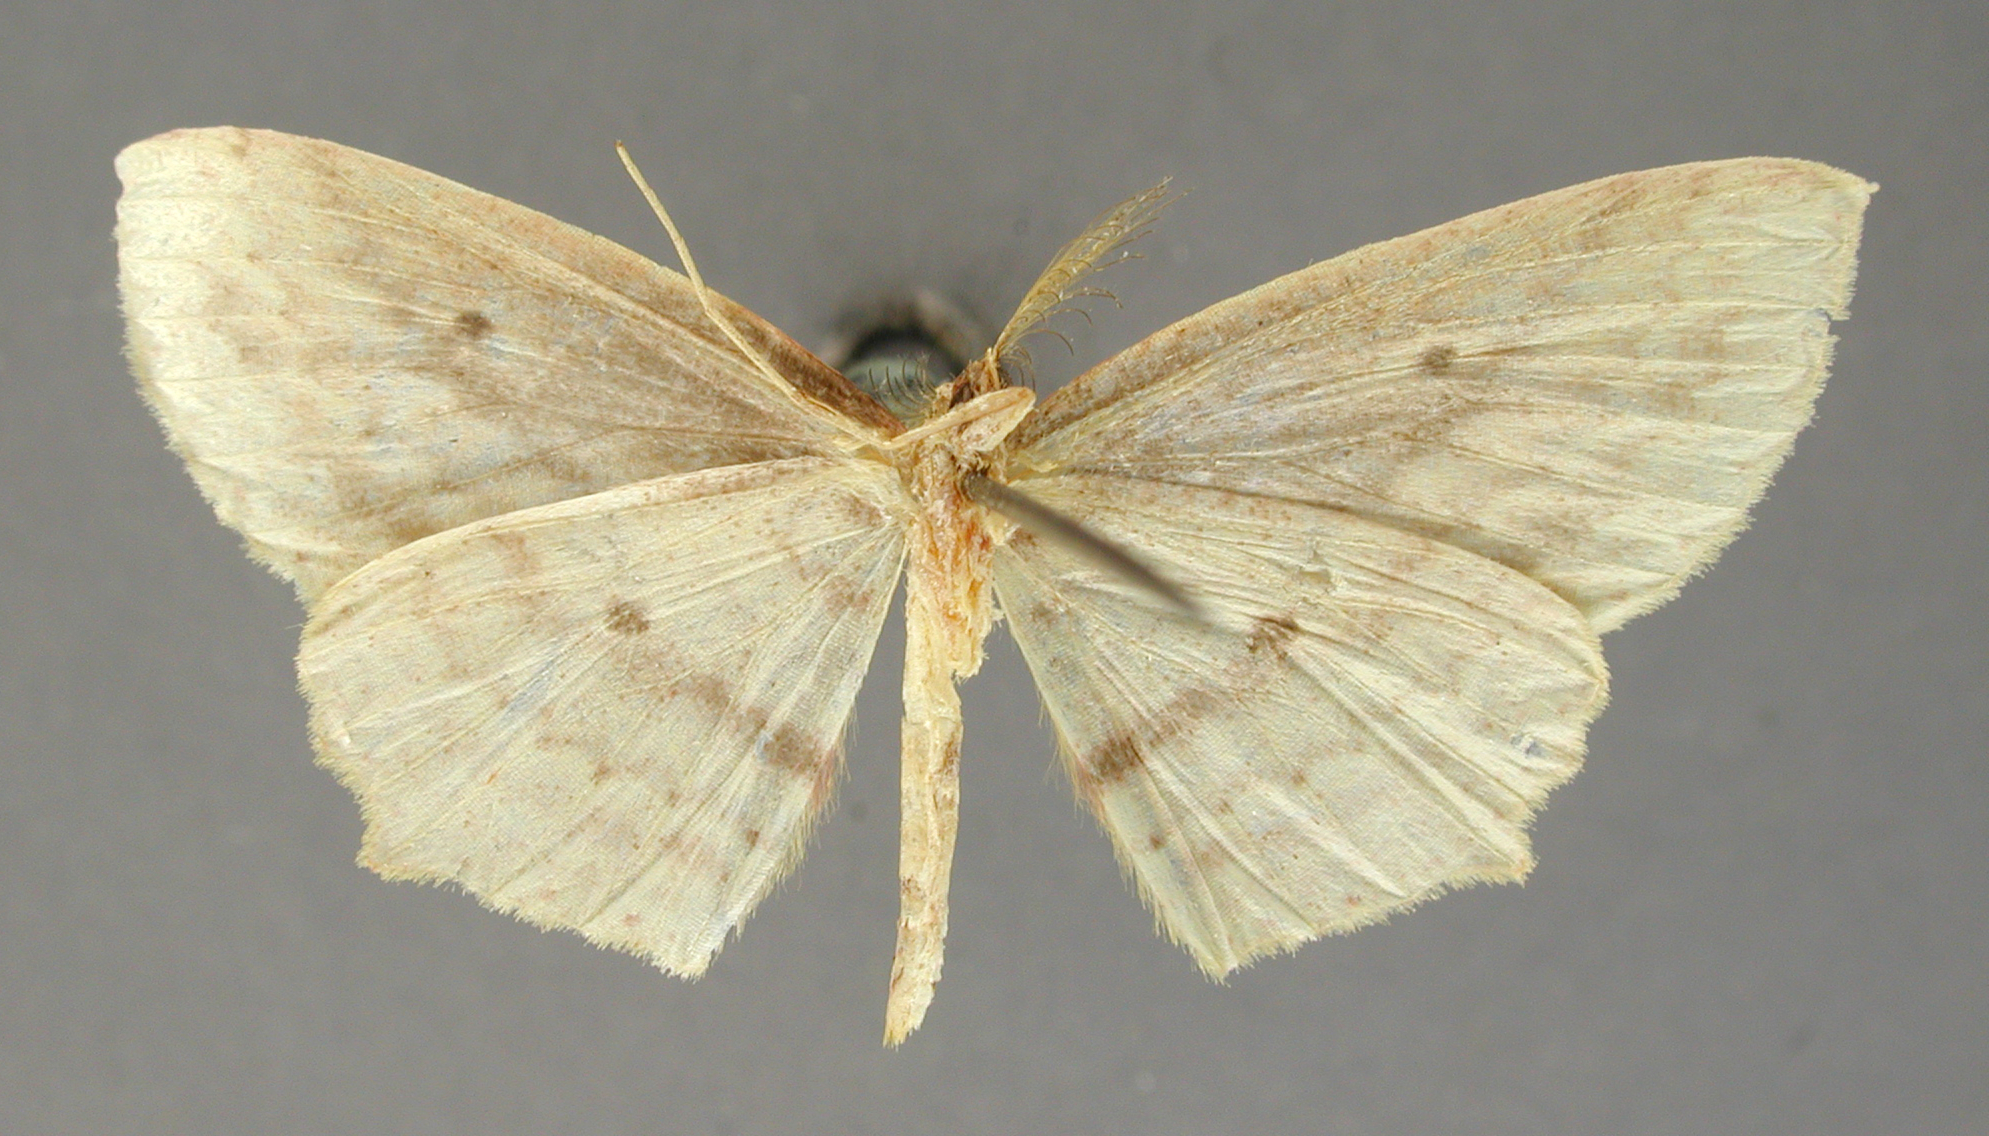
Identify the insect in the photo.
Anisodes heterostigma
